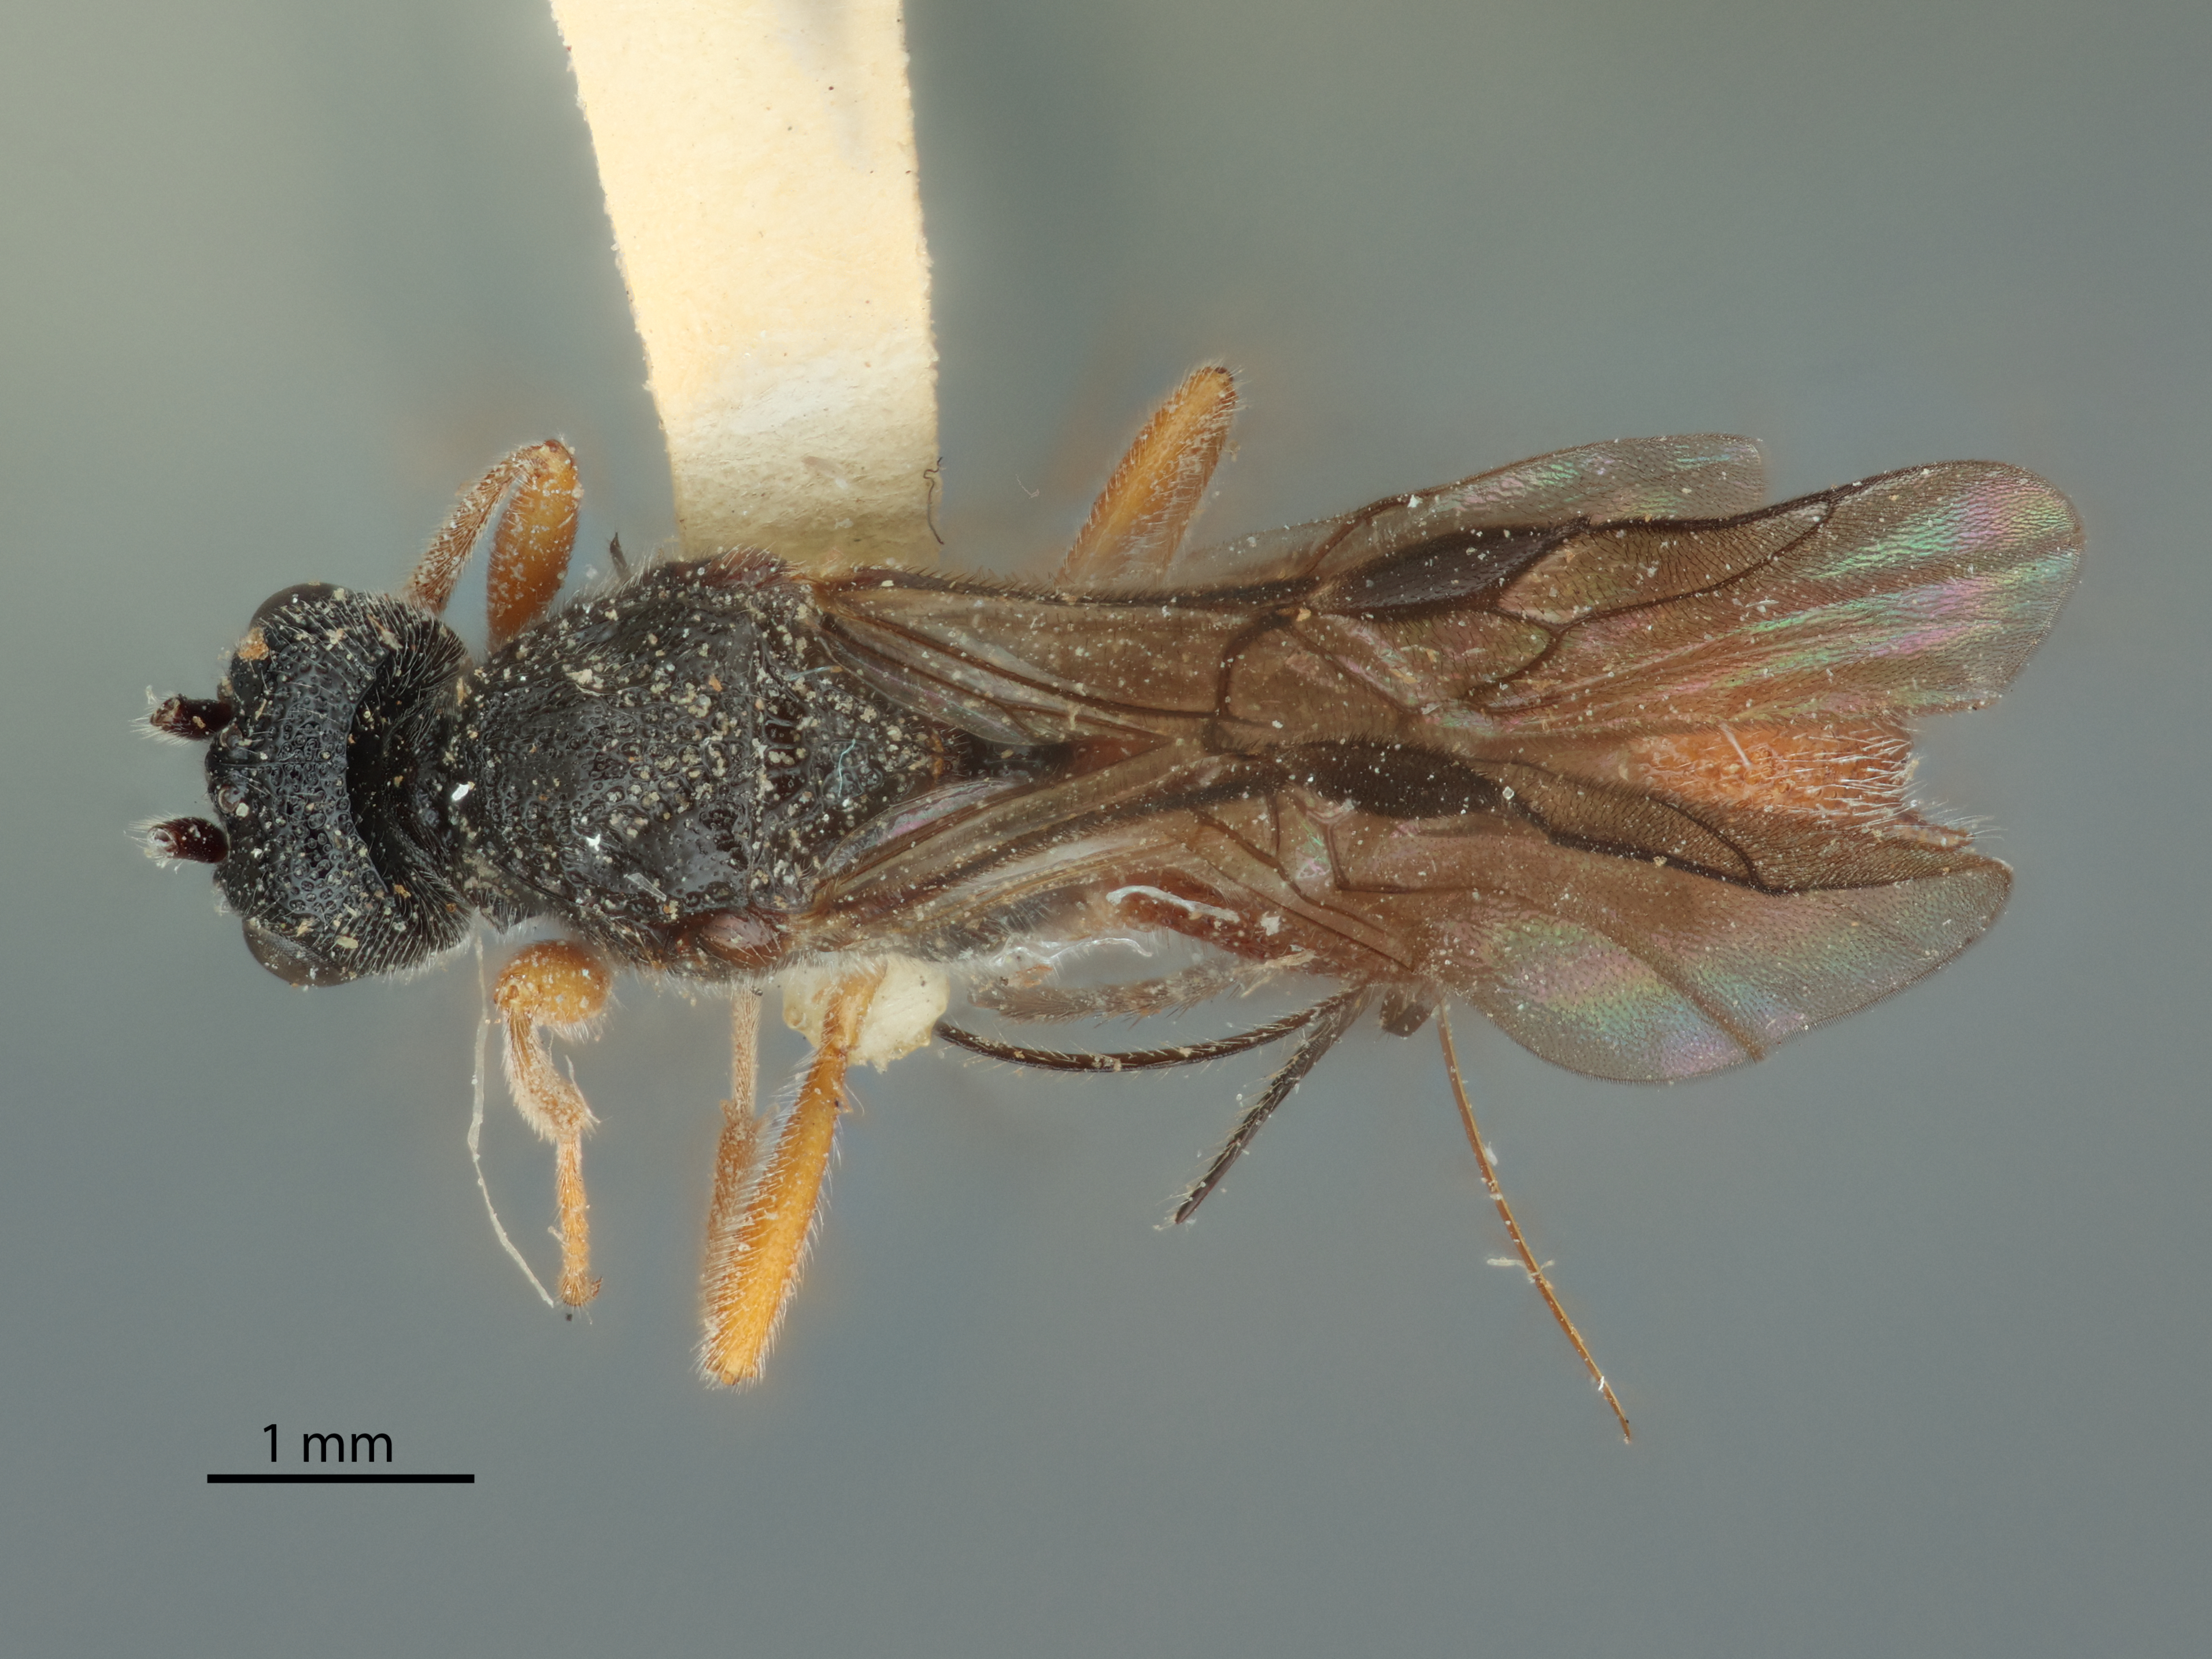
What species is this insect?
Urosigalphus muesebecki
